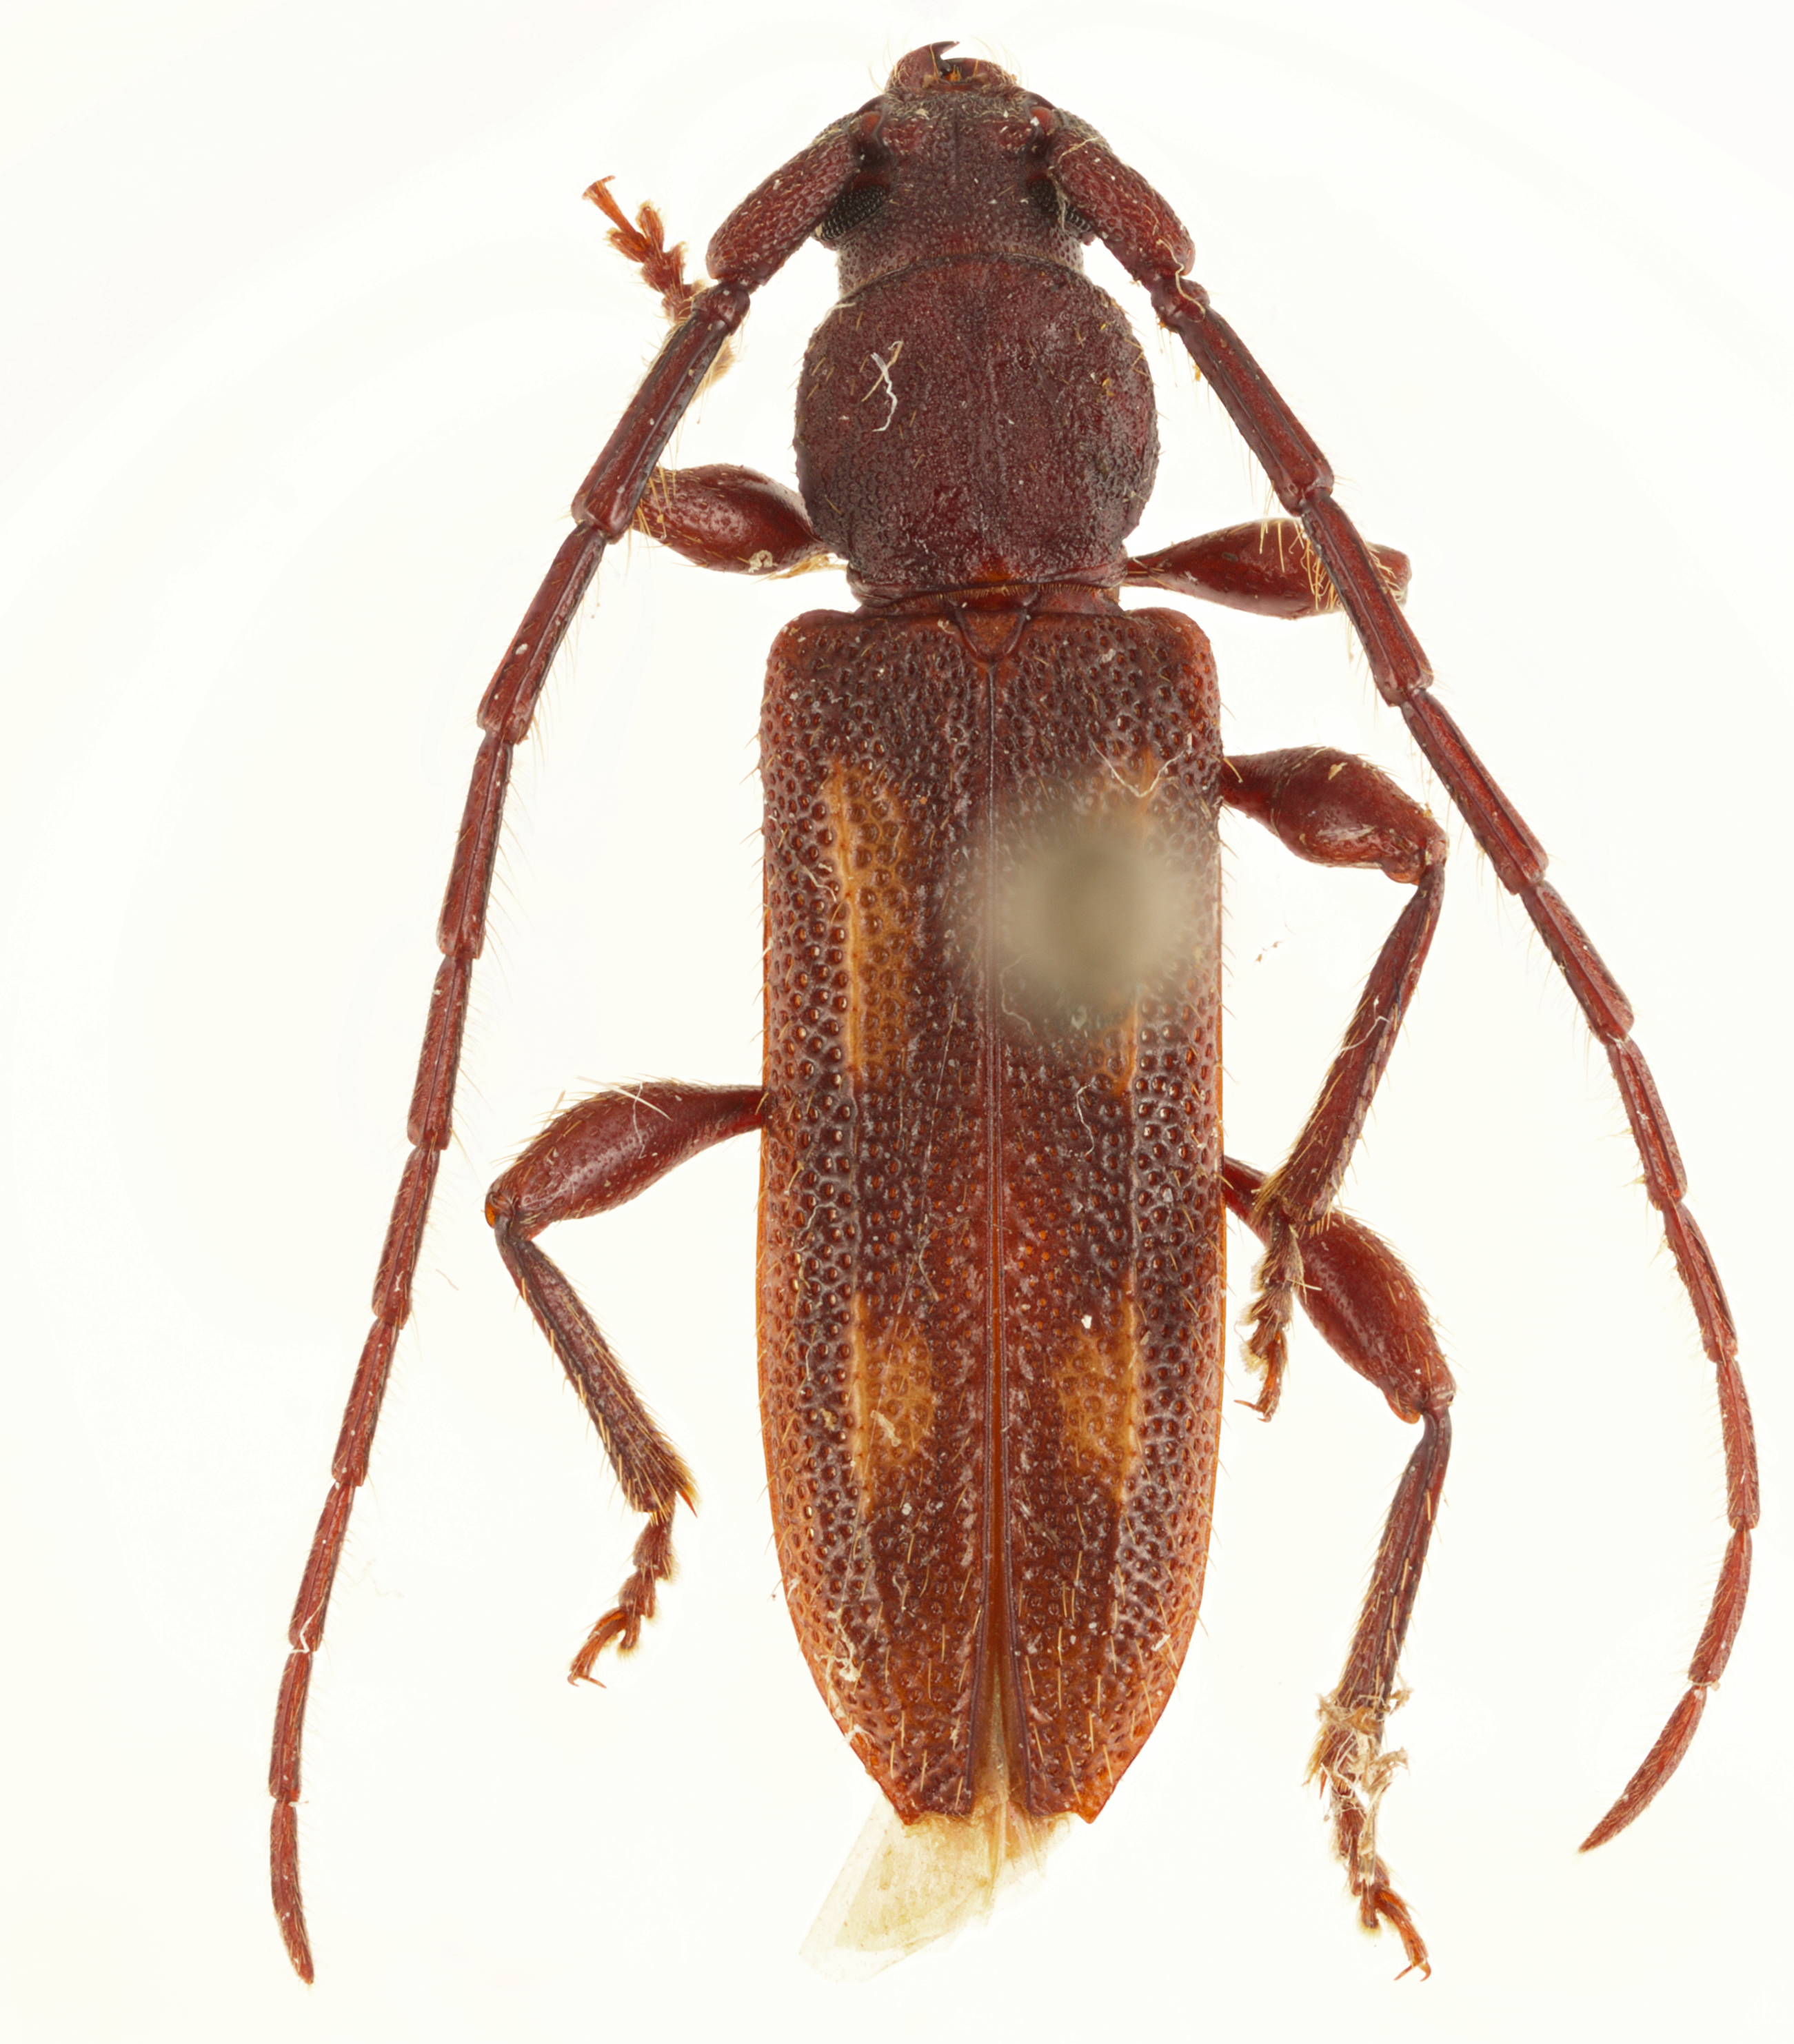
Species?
Haruspex quadripustulatus
